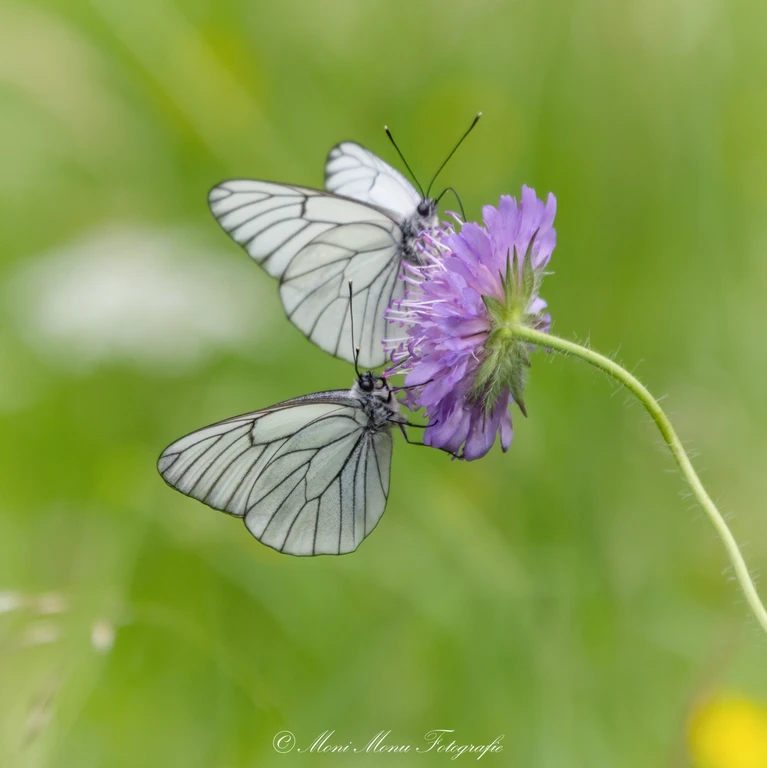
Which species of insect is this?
Aporia crataegi
